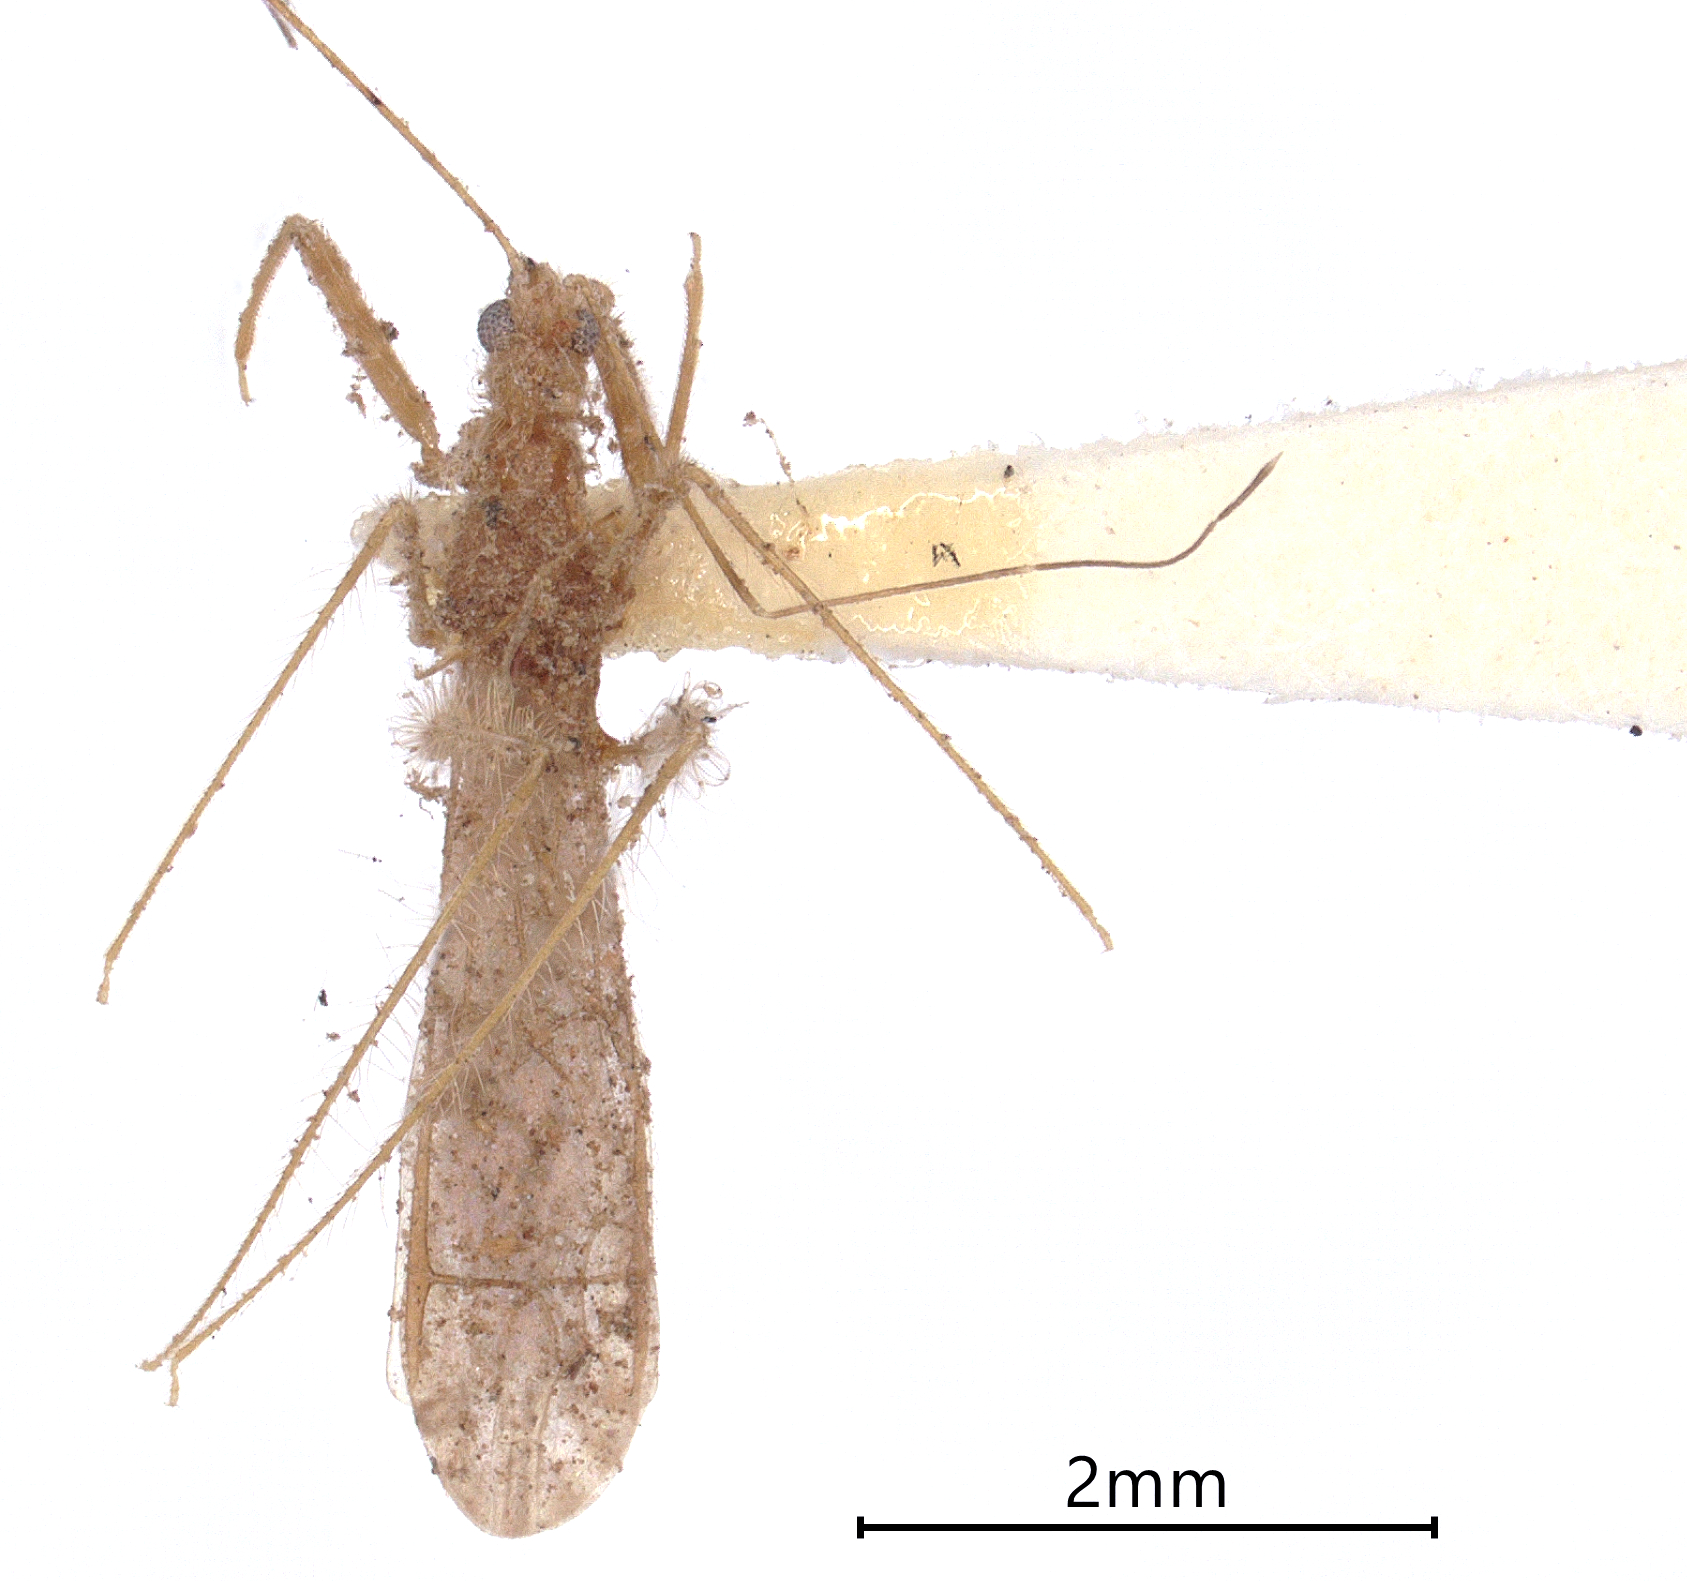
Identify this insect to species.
Emesopsis marginatus
